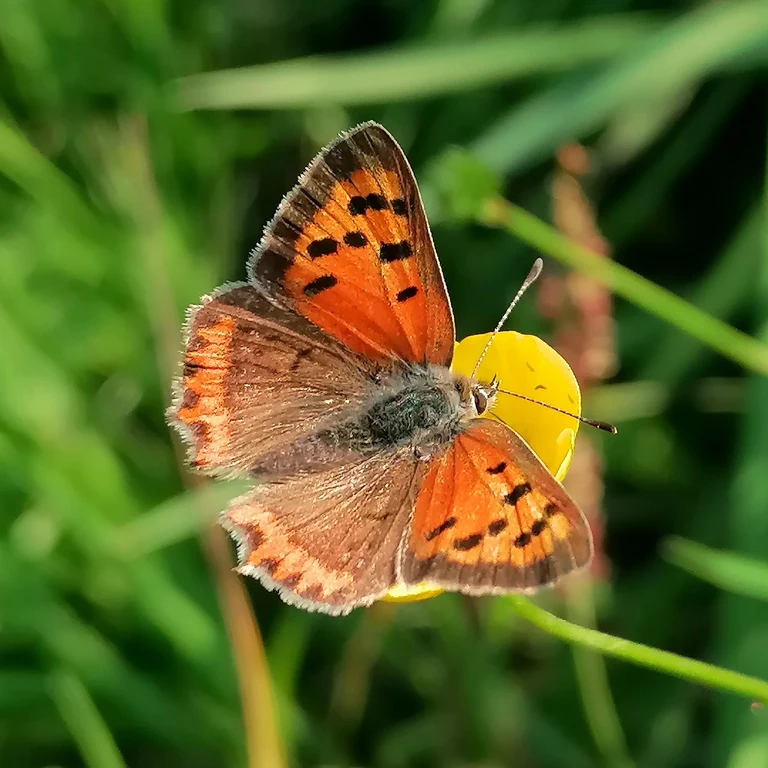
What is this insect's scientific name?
Lycaena phlaeas
